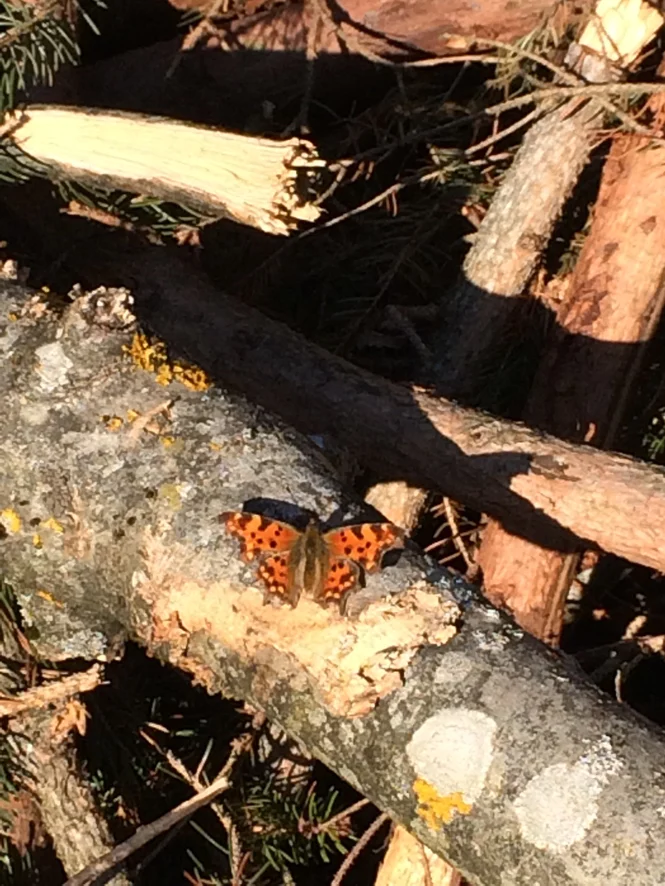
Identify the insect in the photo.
Polygonia c-album
